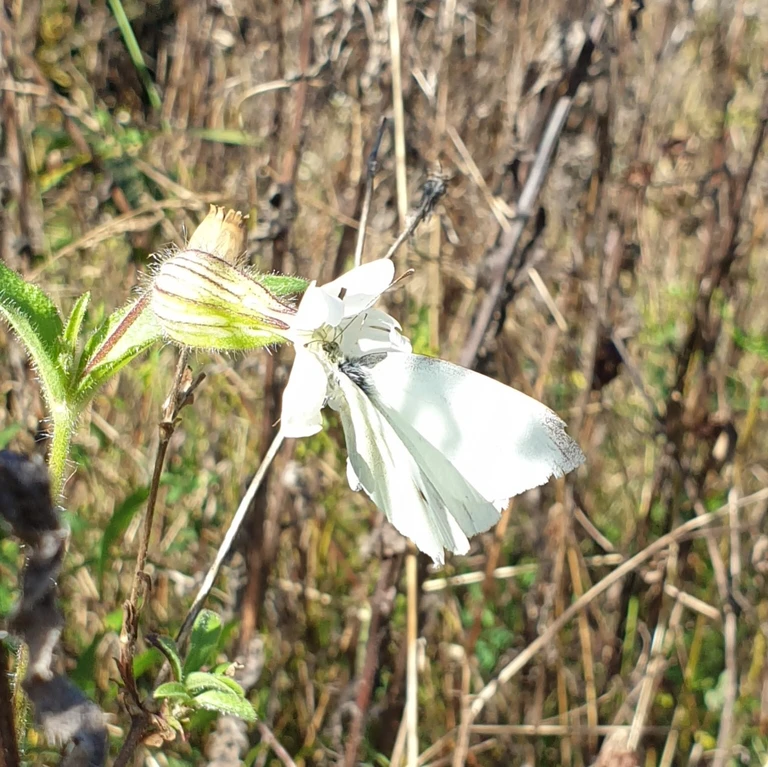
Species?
Pieris rapae
